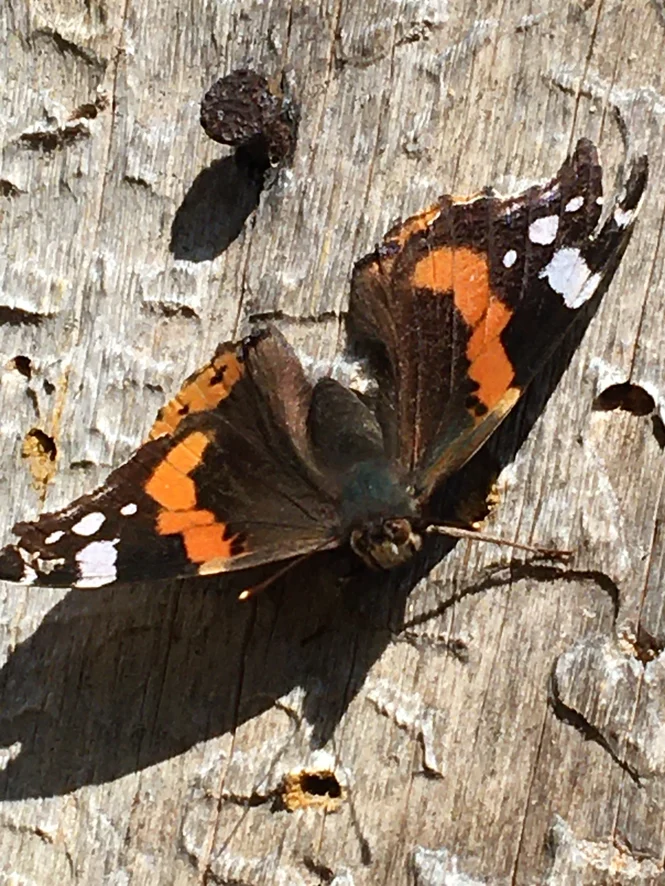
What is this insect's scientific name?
Vanessa atalanta
